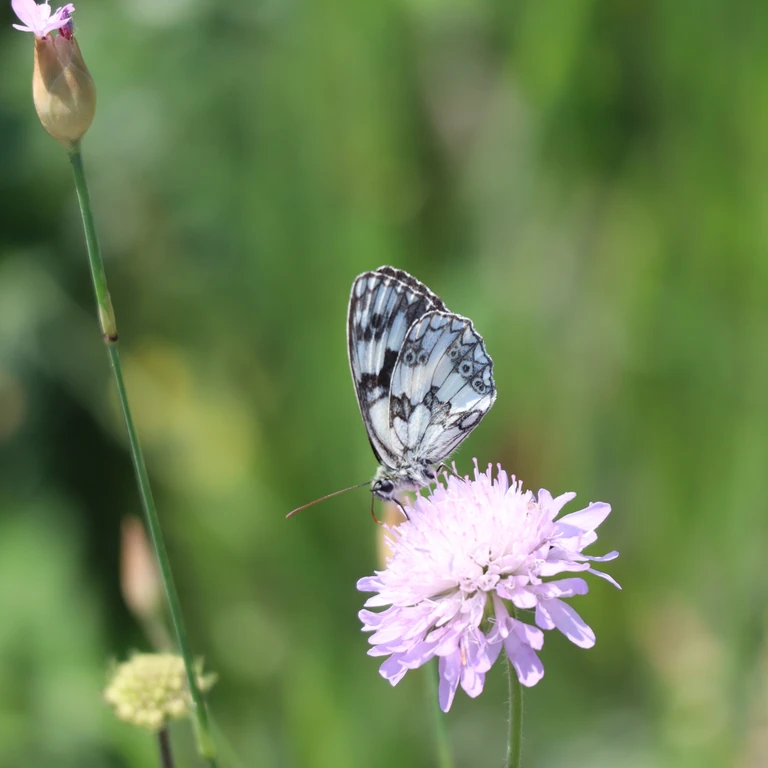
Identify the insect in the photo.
Melanargia galathea
